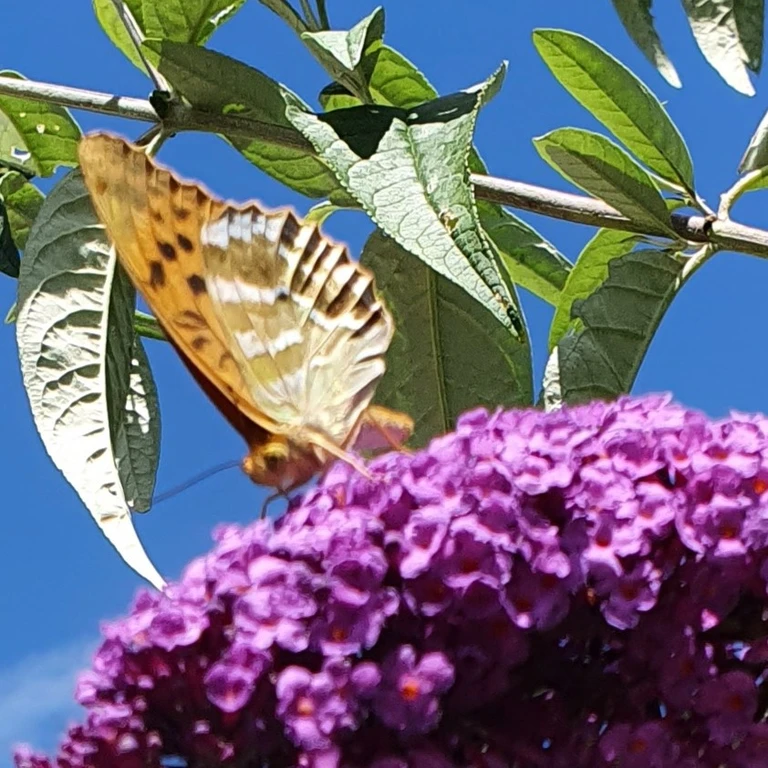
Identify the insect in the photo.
Argynnis paphia
